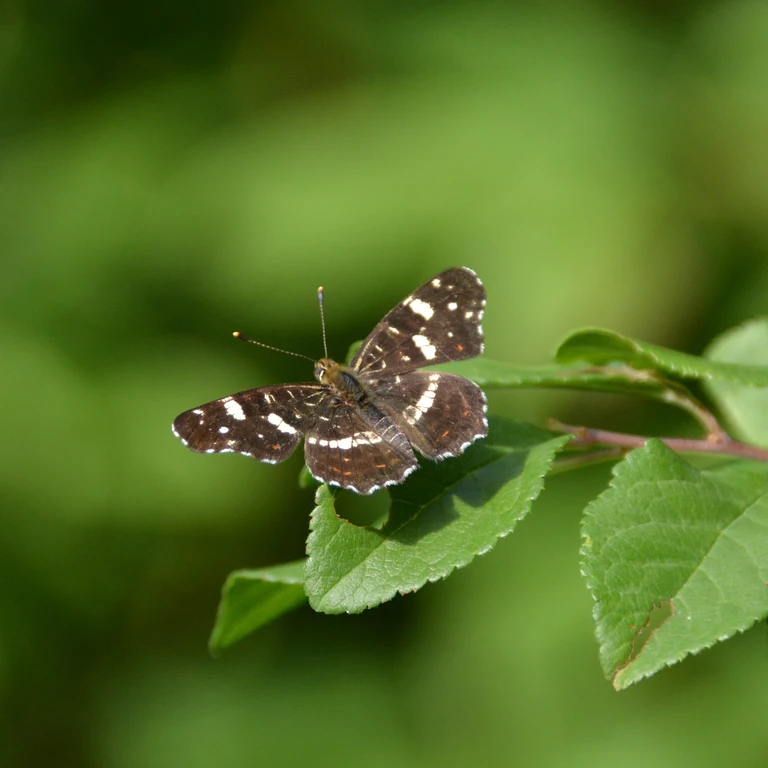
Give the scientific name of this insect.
Araschnia levana
